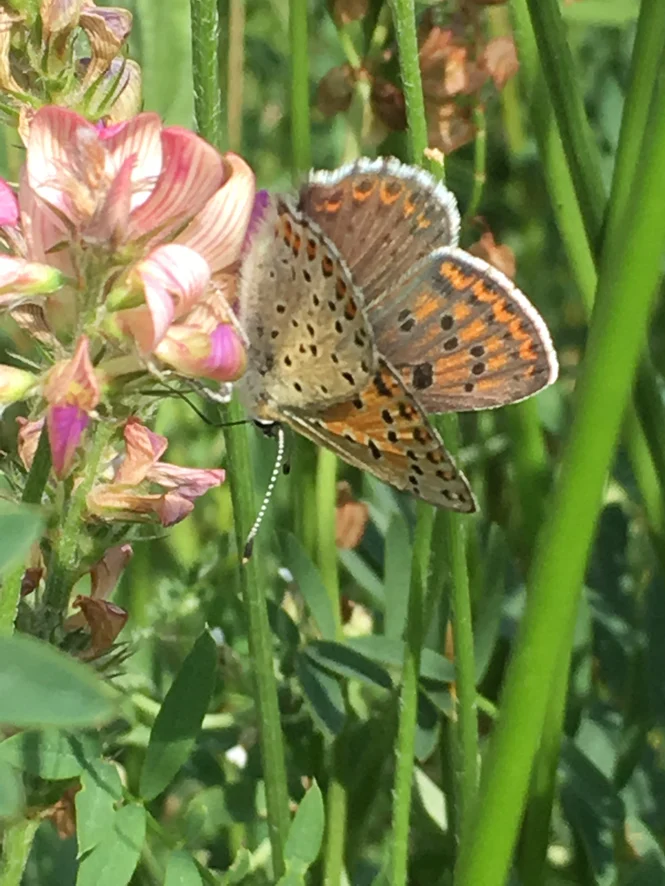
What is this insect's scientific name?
Lycaena tityrus (also Loweia tityrus)
